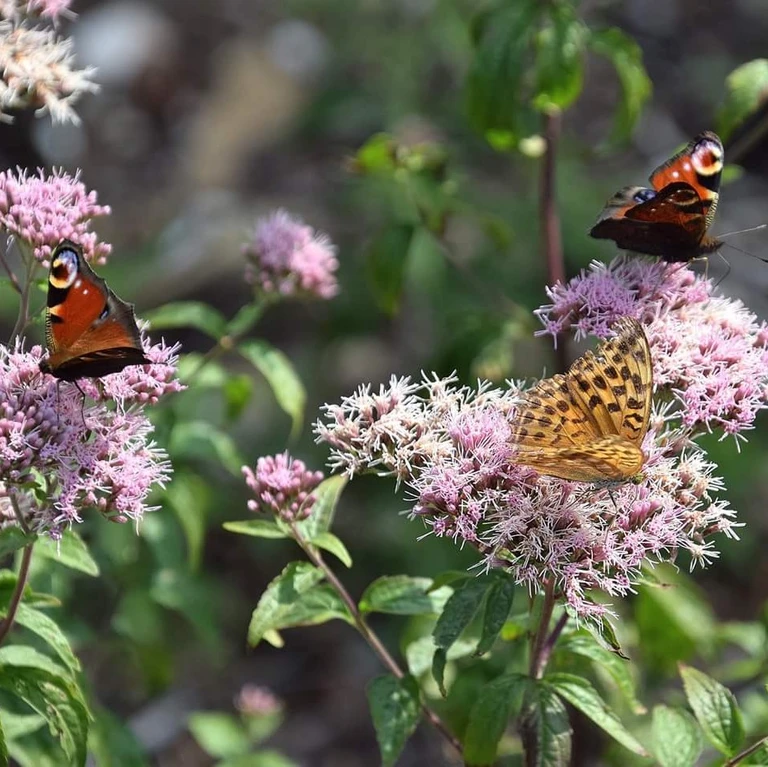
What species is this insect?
Aglais io
